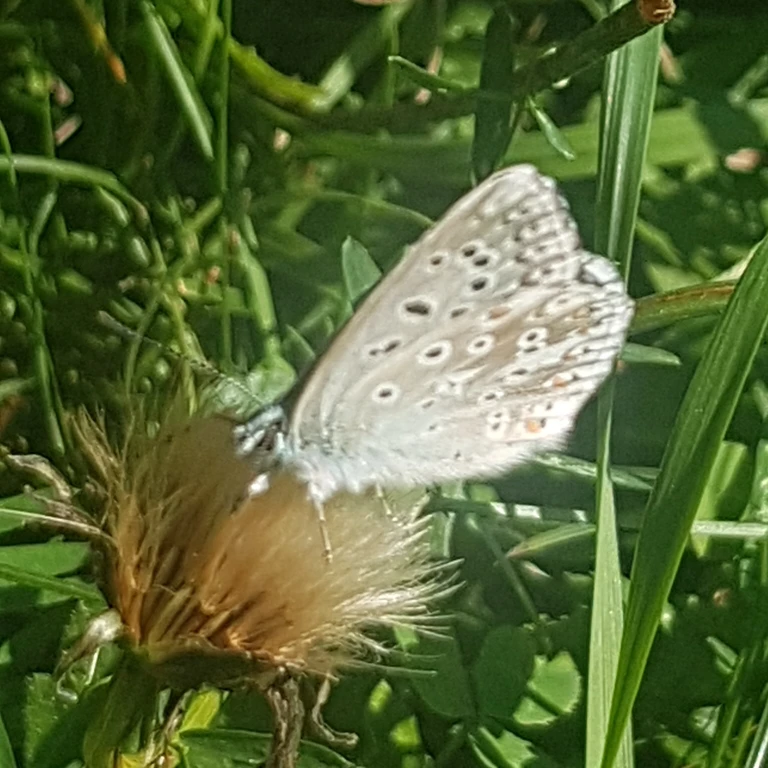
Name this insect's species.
Lysandra coridon
